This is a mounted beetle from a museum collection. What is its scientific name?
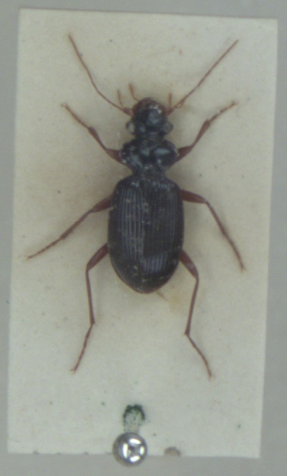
Leistus fulvibarbis
